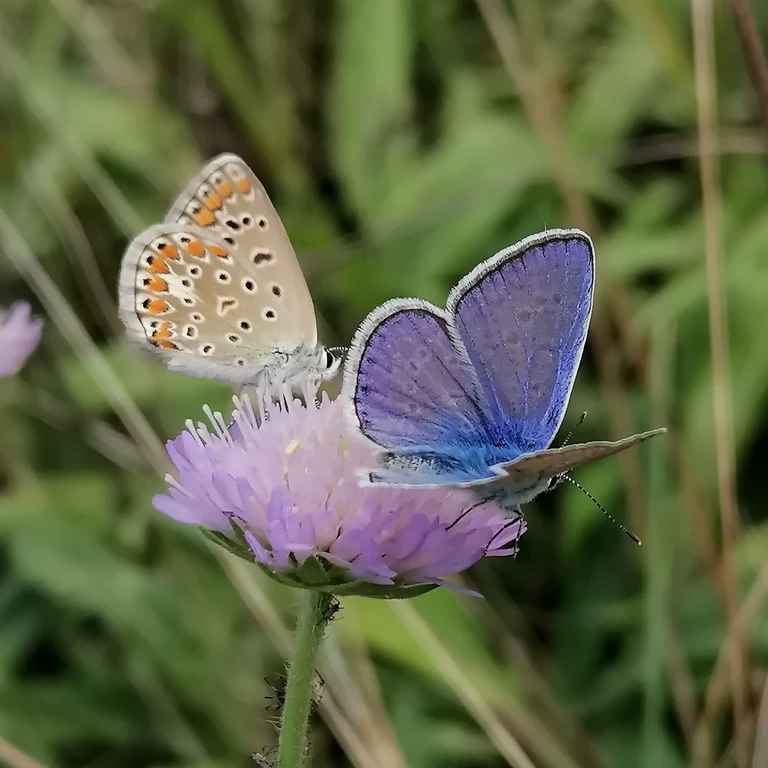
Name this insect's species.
Polyommatus icarus
